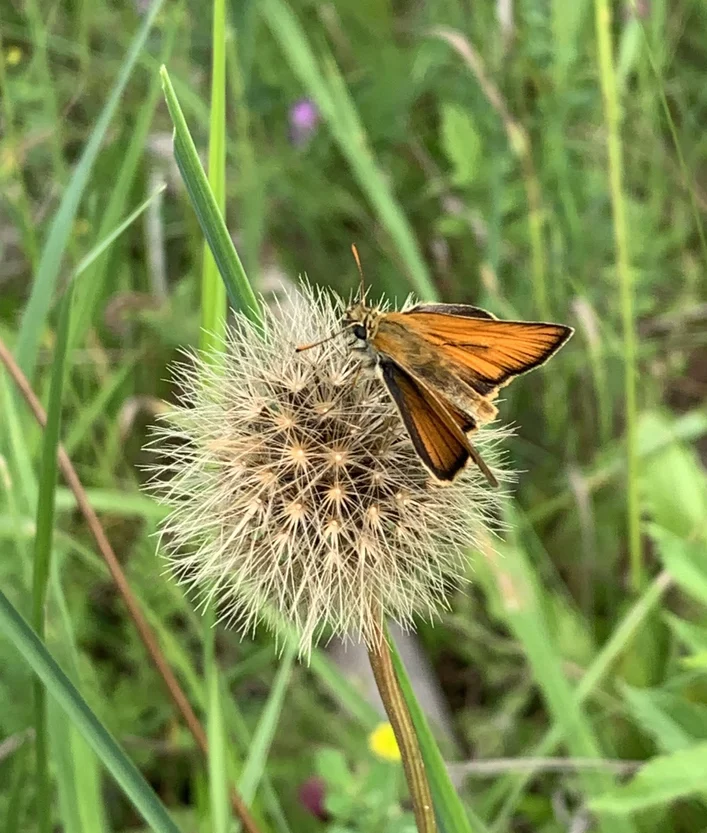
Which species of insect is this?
Thymelicus sylvestris
